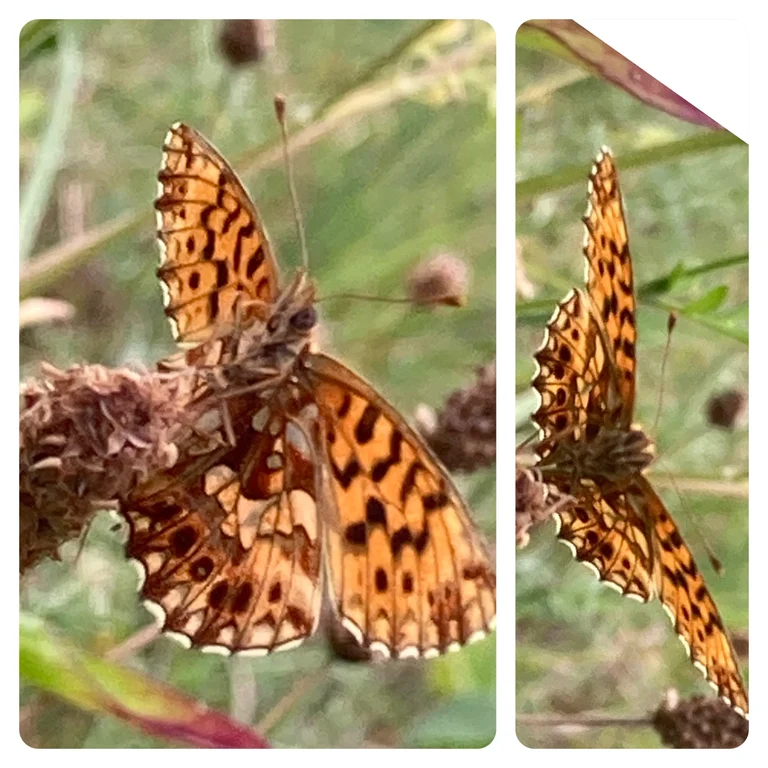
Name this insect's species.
Boloria dia
